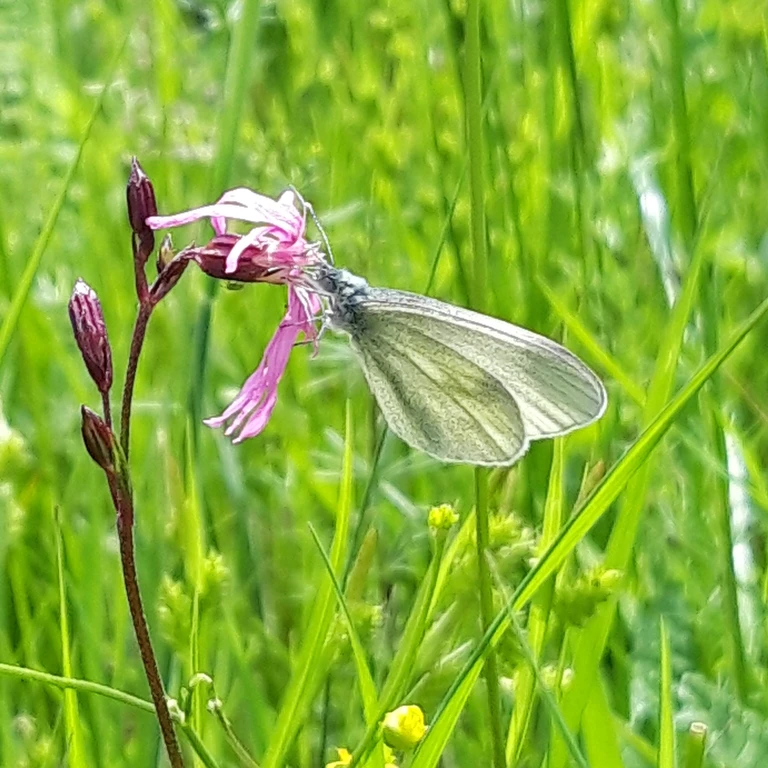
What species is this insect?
Leptidea sinapis/juvernica
